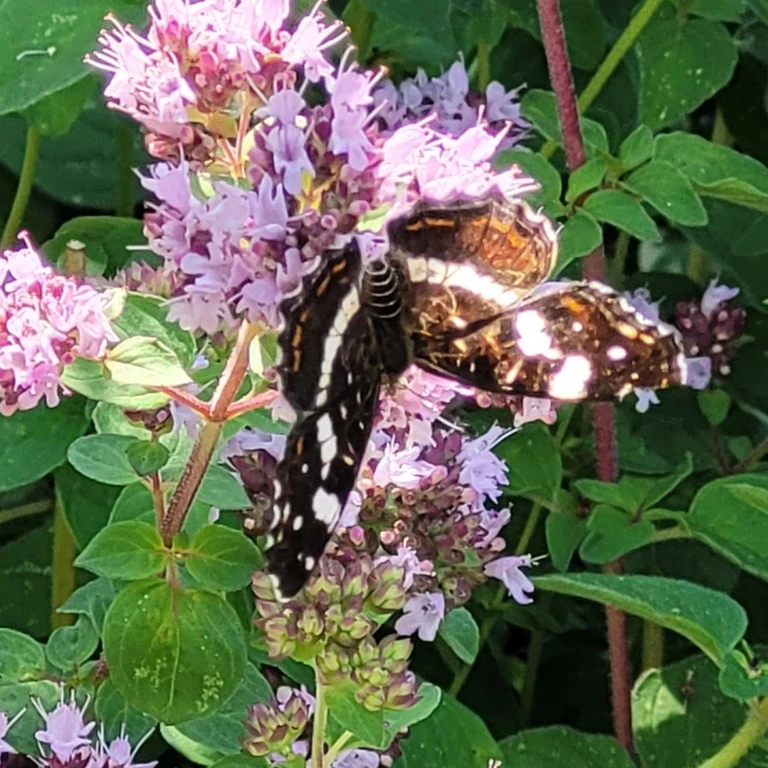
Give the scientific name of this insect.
Araschnia levana
